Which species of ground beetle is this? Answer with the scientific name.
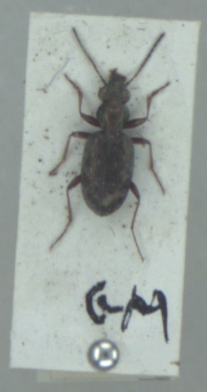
Asaphidion pallipes
